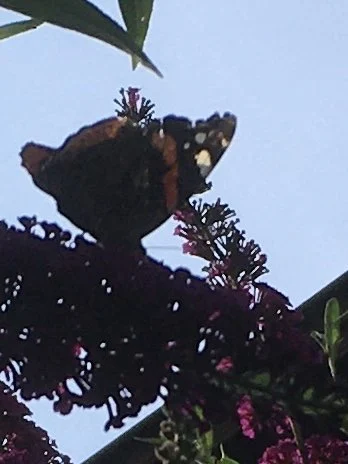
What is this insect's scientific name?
Vanessa atalanta
